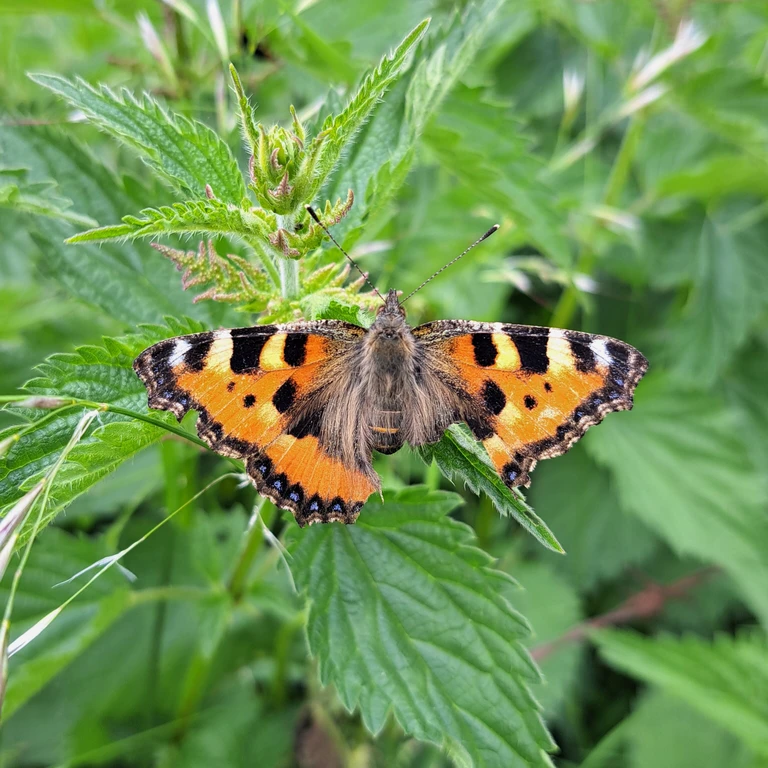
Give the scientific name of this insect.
Aglais urticae
